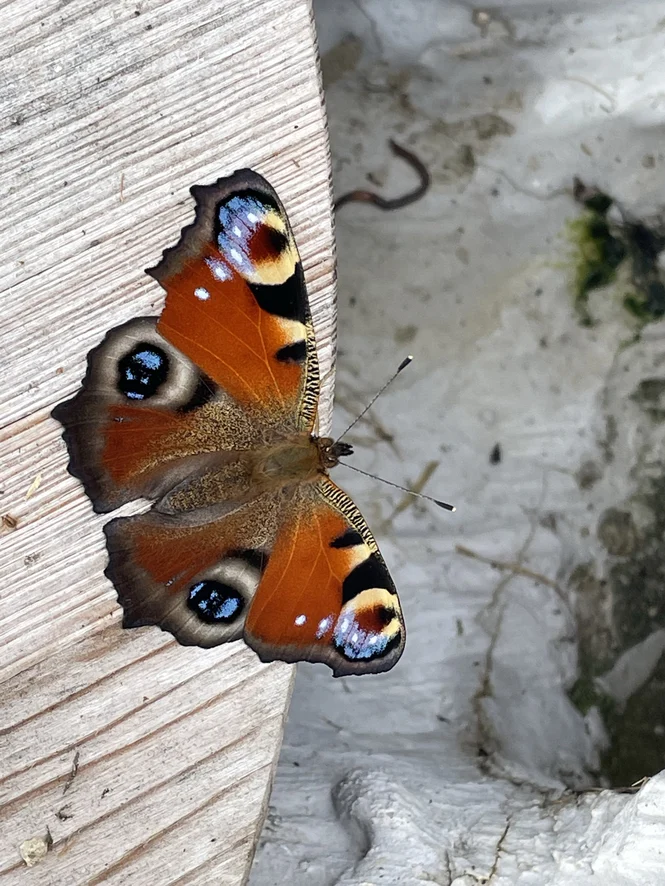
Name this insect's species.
Aglais io
